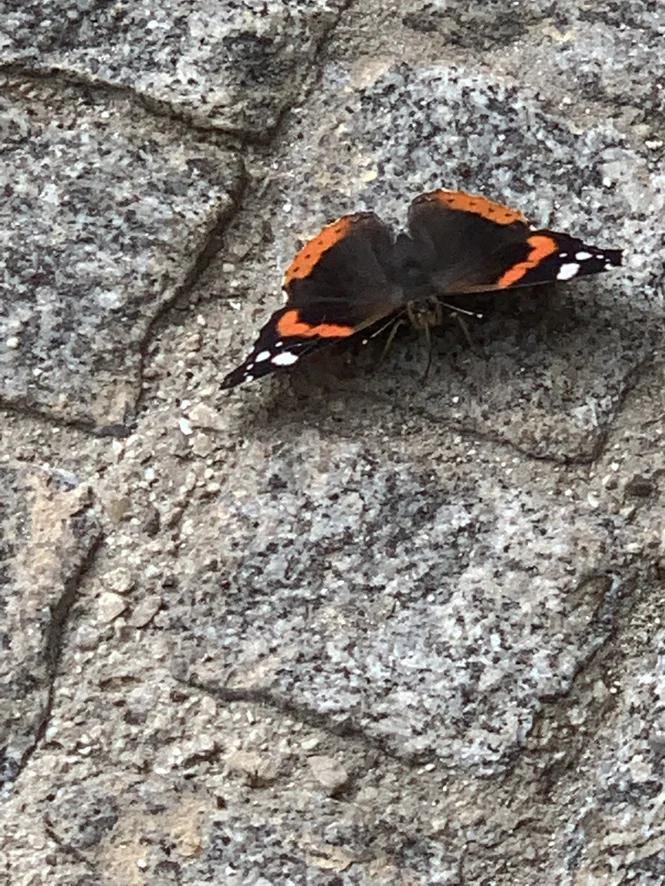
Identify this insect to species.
Vanessa atalanta
